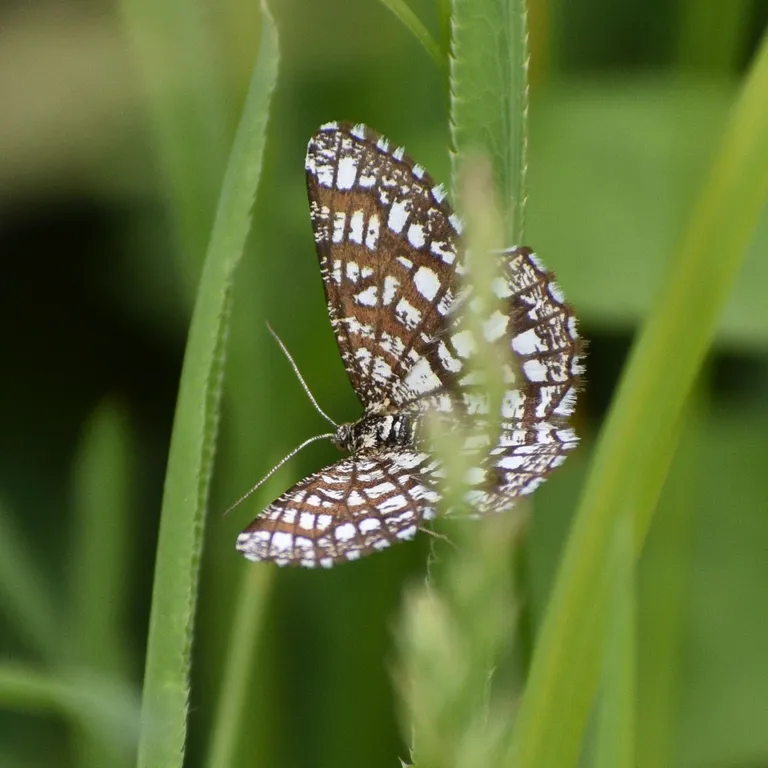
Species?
Chiasmia clathrata
